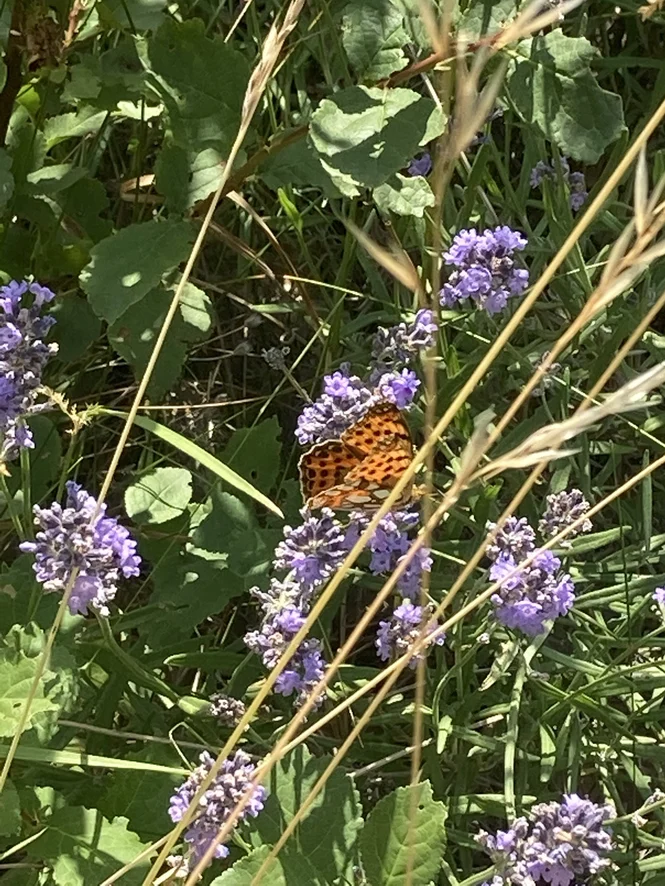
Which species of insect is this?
Issoria lathonia
